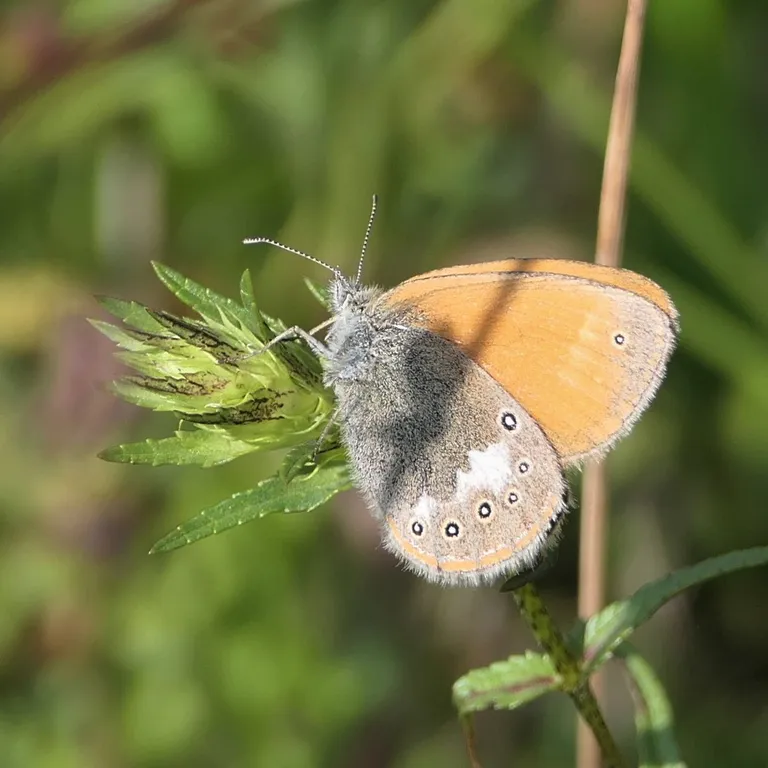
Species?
Coenonympha glycerion (also Coenonympha iphis)
